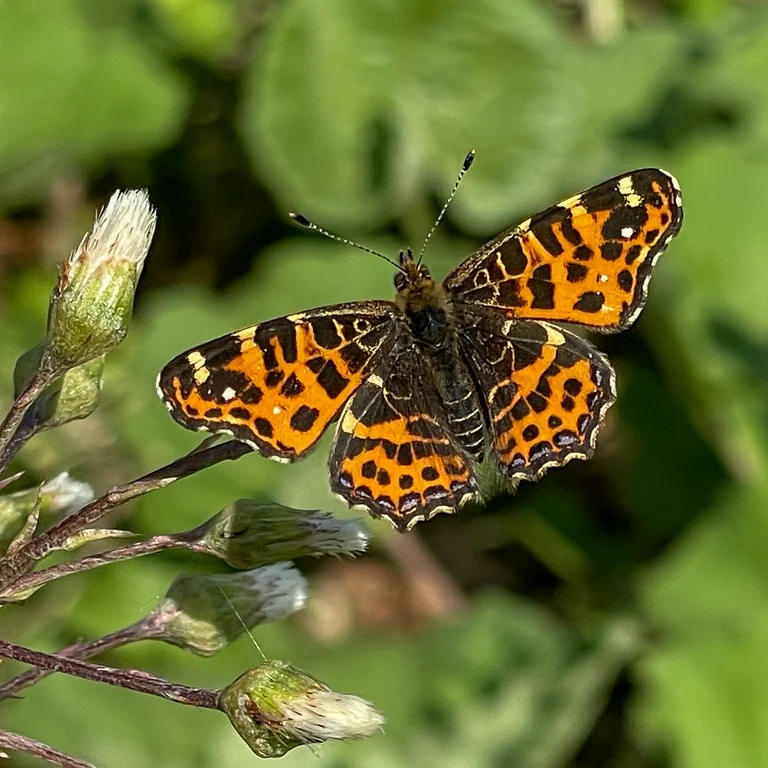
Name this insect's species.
Araschnia levana
